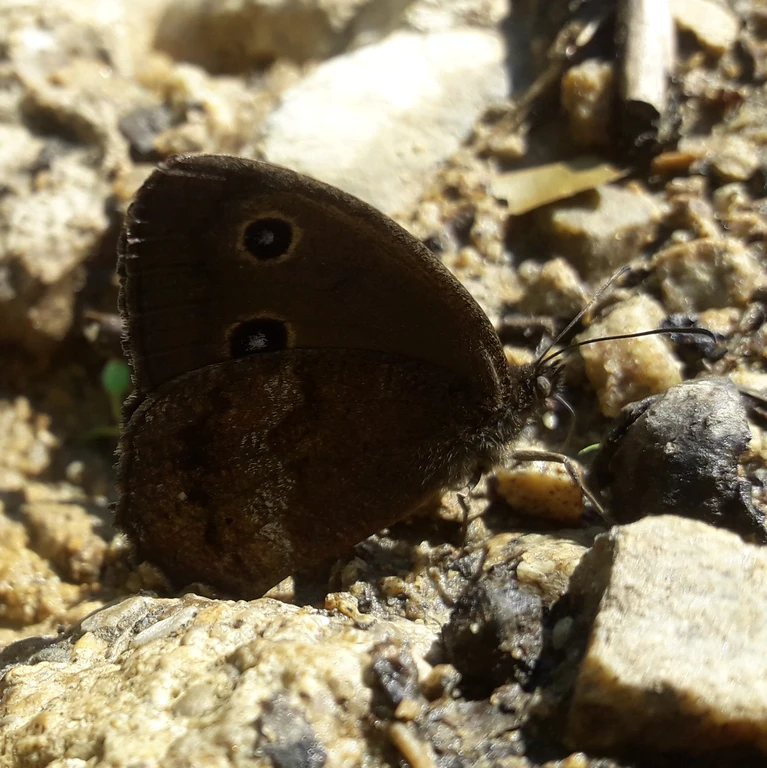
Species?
Minois dryas
